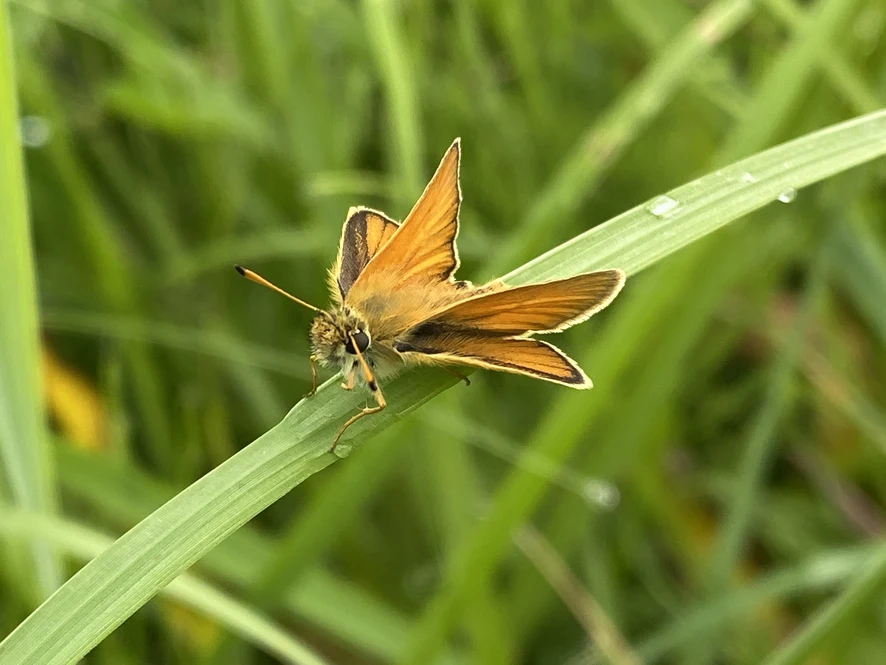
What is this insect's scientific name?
Thymelicus lineola
